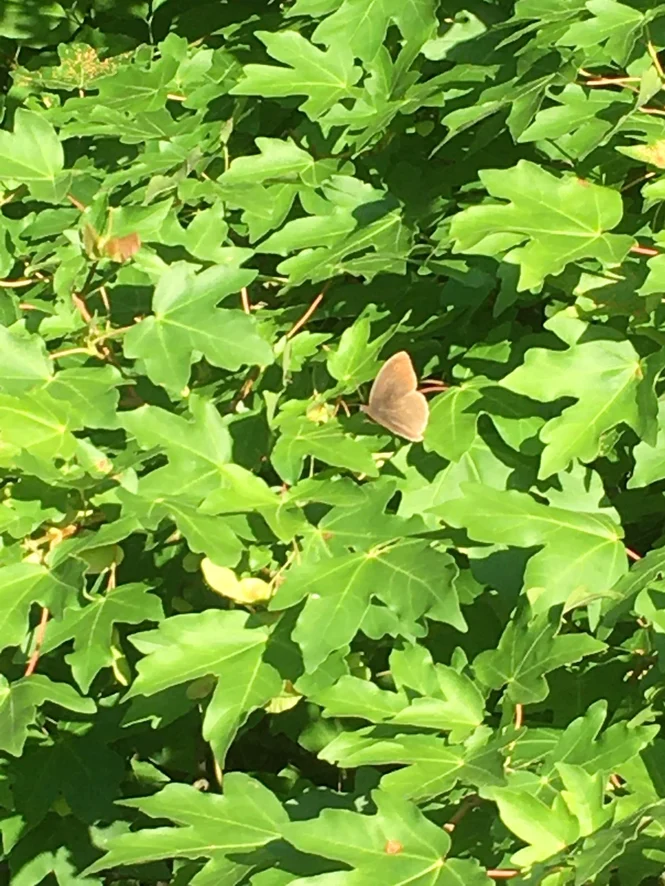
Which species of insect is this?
Maniola jurtina
